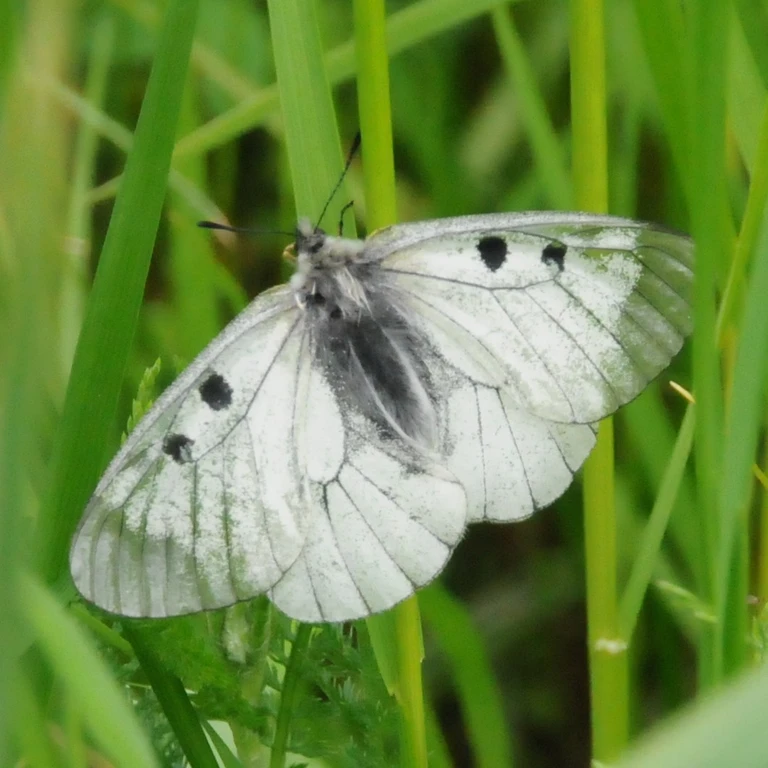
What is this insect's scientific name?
Parnassius mnemosyne
